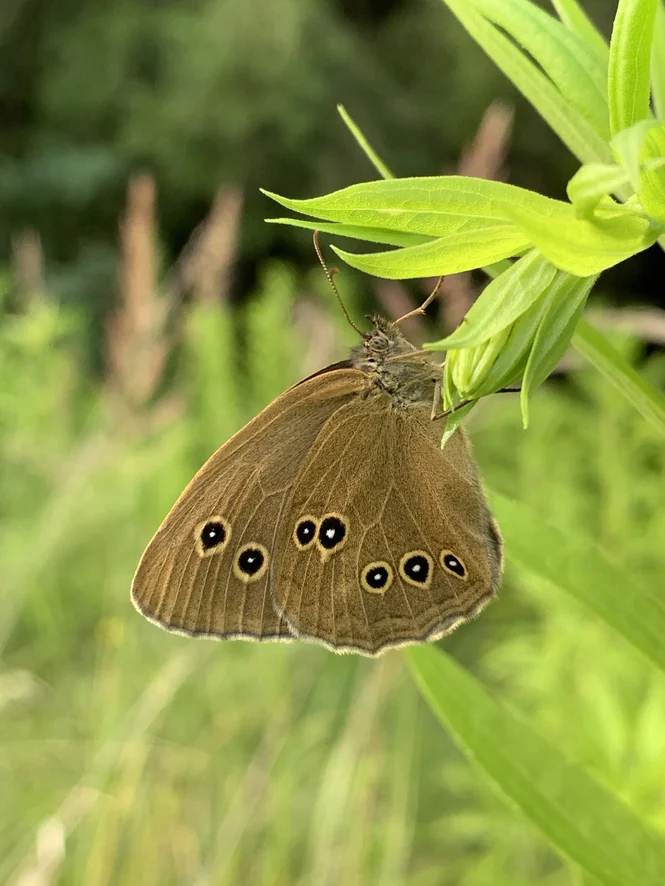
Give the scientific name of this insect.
Aphantopus hyperantus
